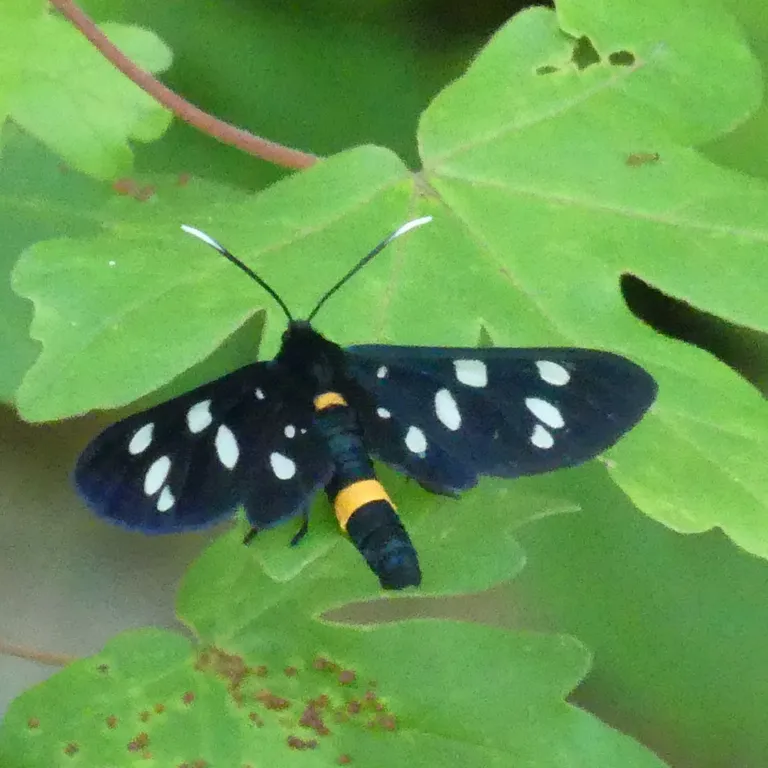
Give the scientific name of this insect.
Amata phegea
